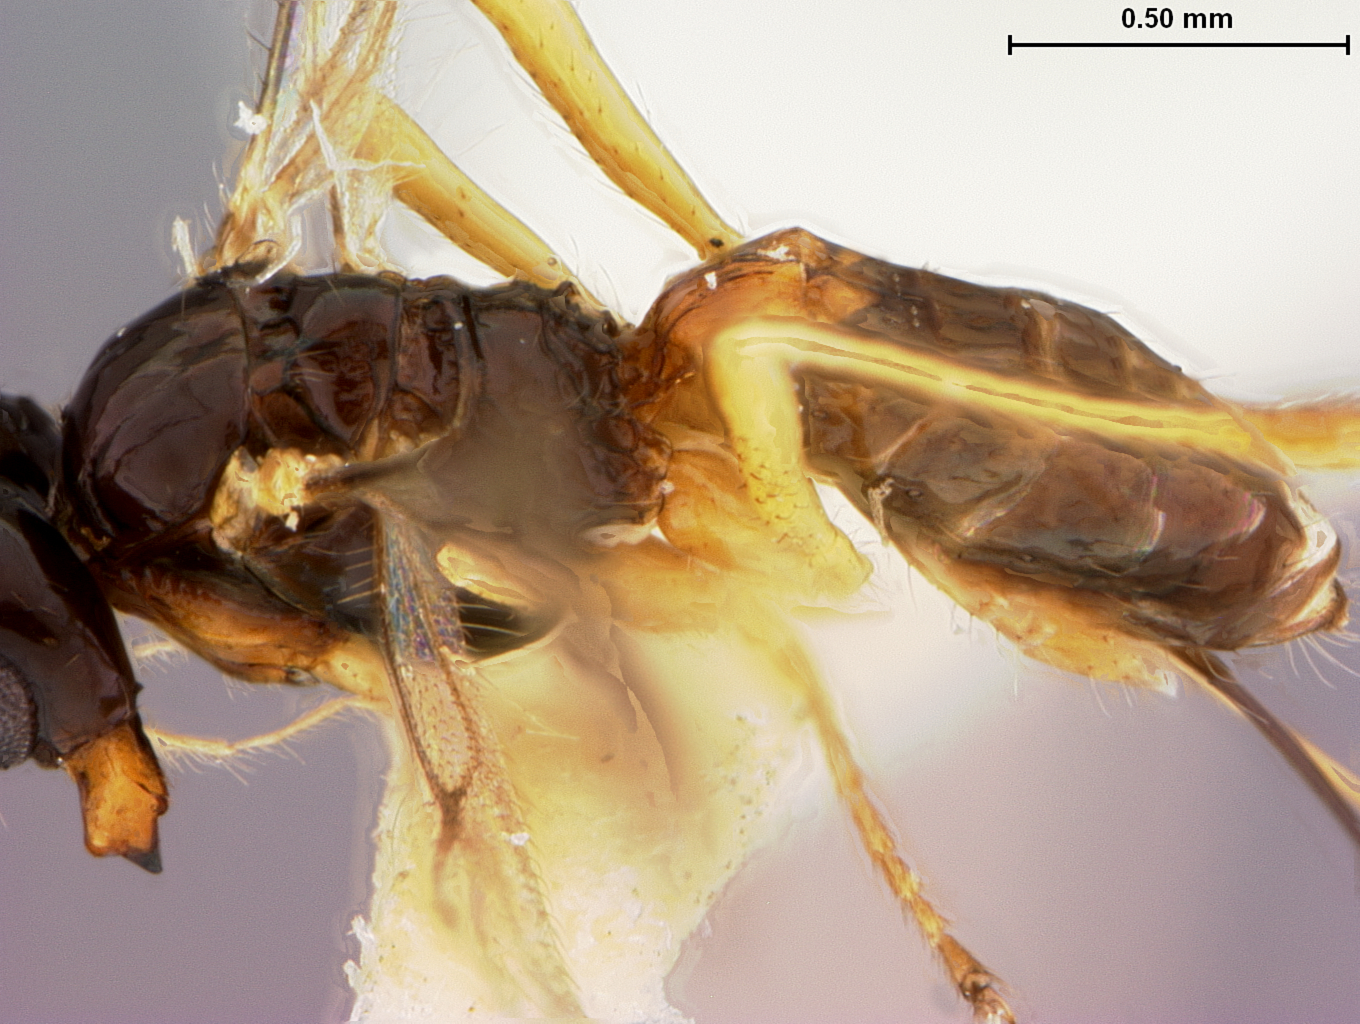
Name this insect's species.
Aphaereta dipterica
